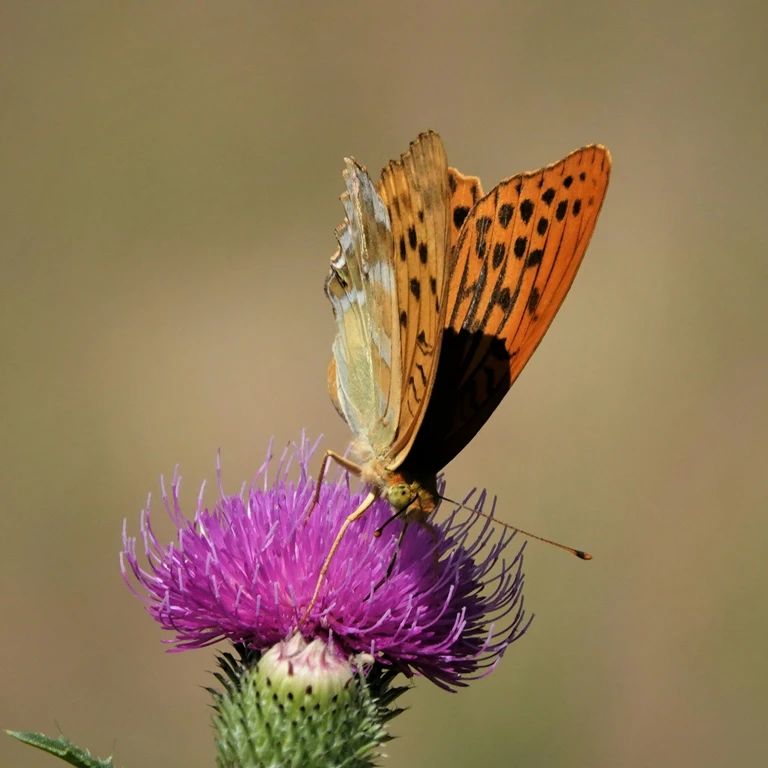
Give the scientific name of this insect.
Argynnis paphia
